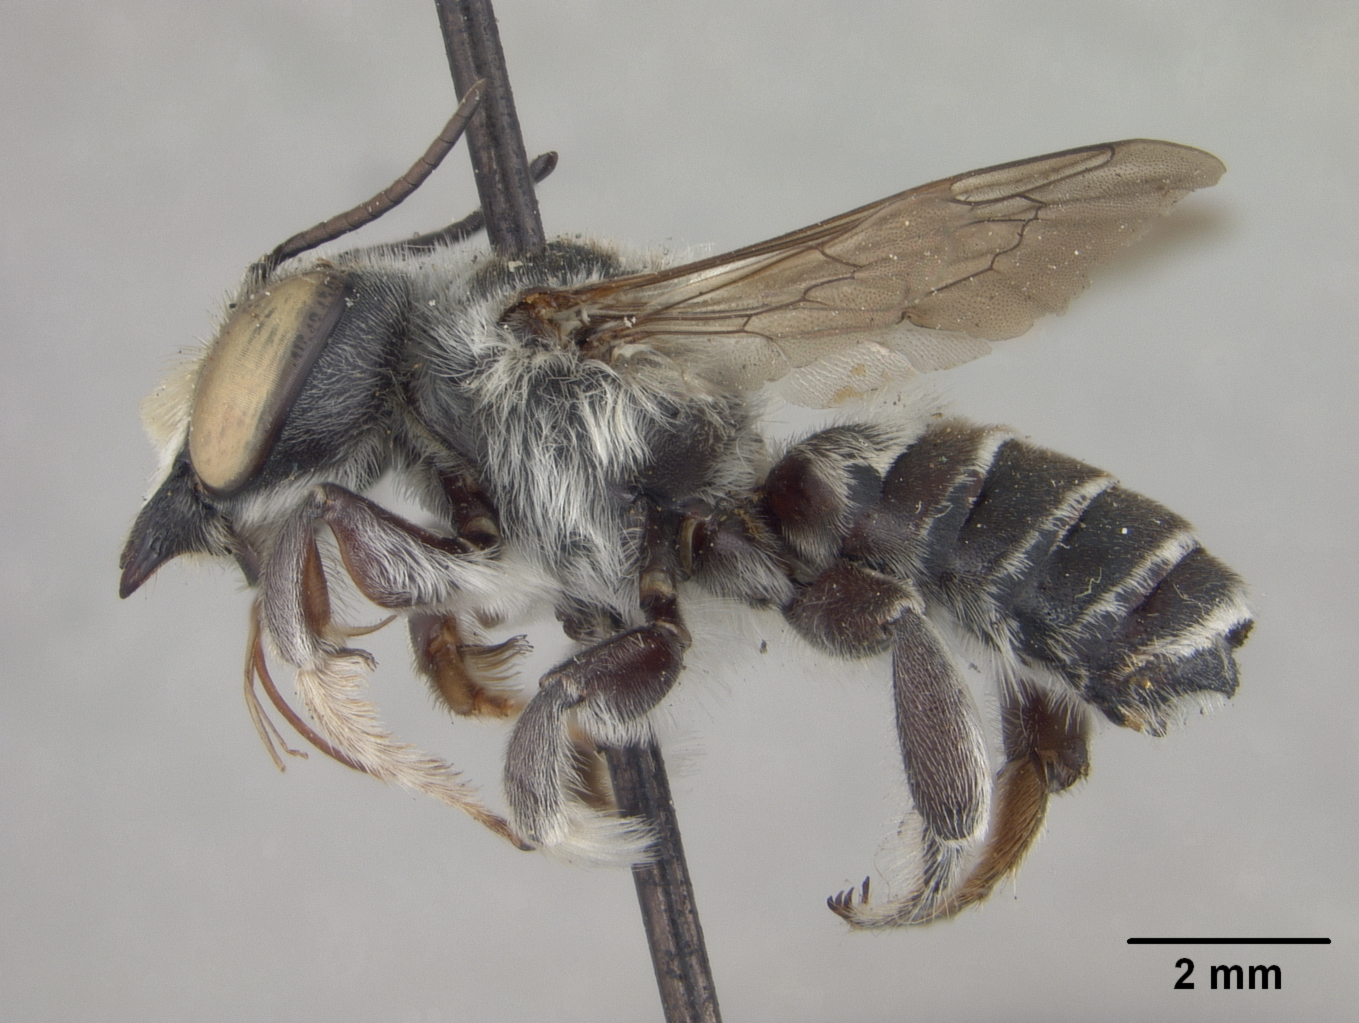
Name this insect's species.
Megachile brimleyi
